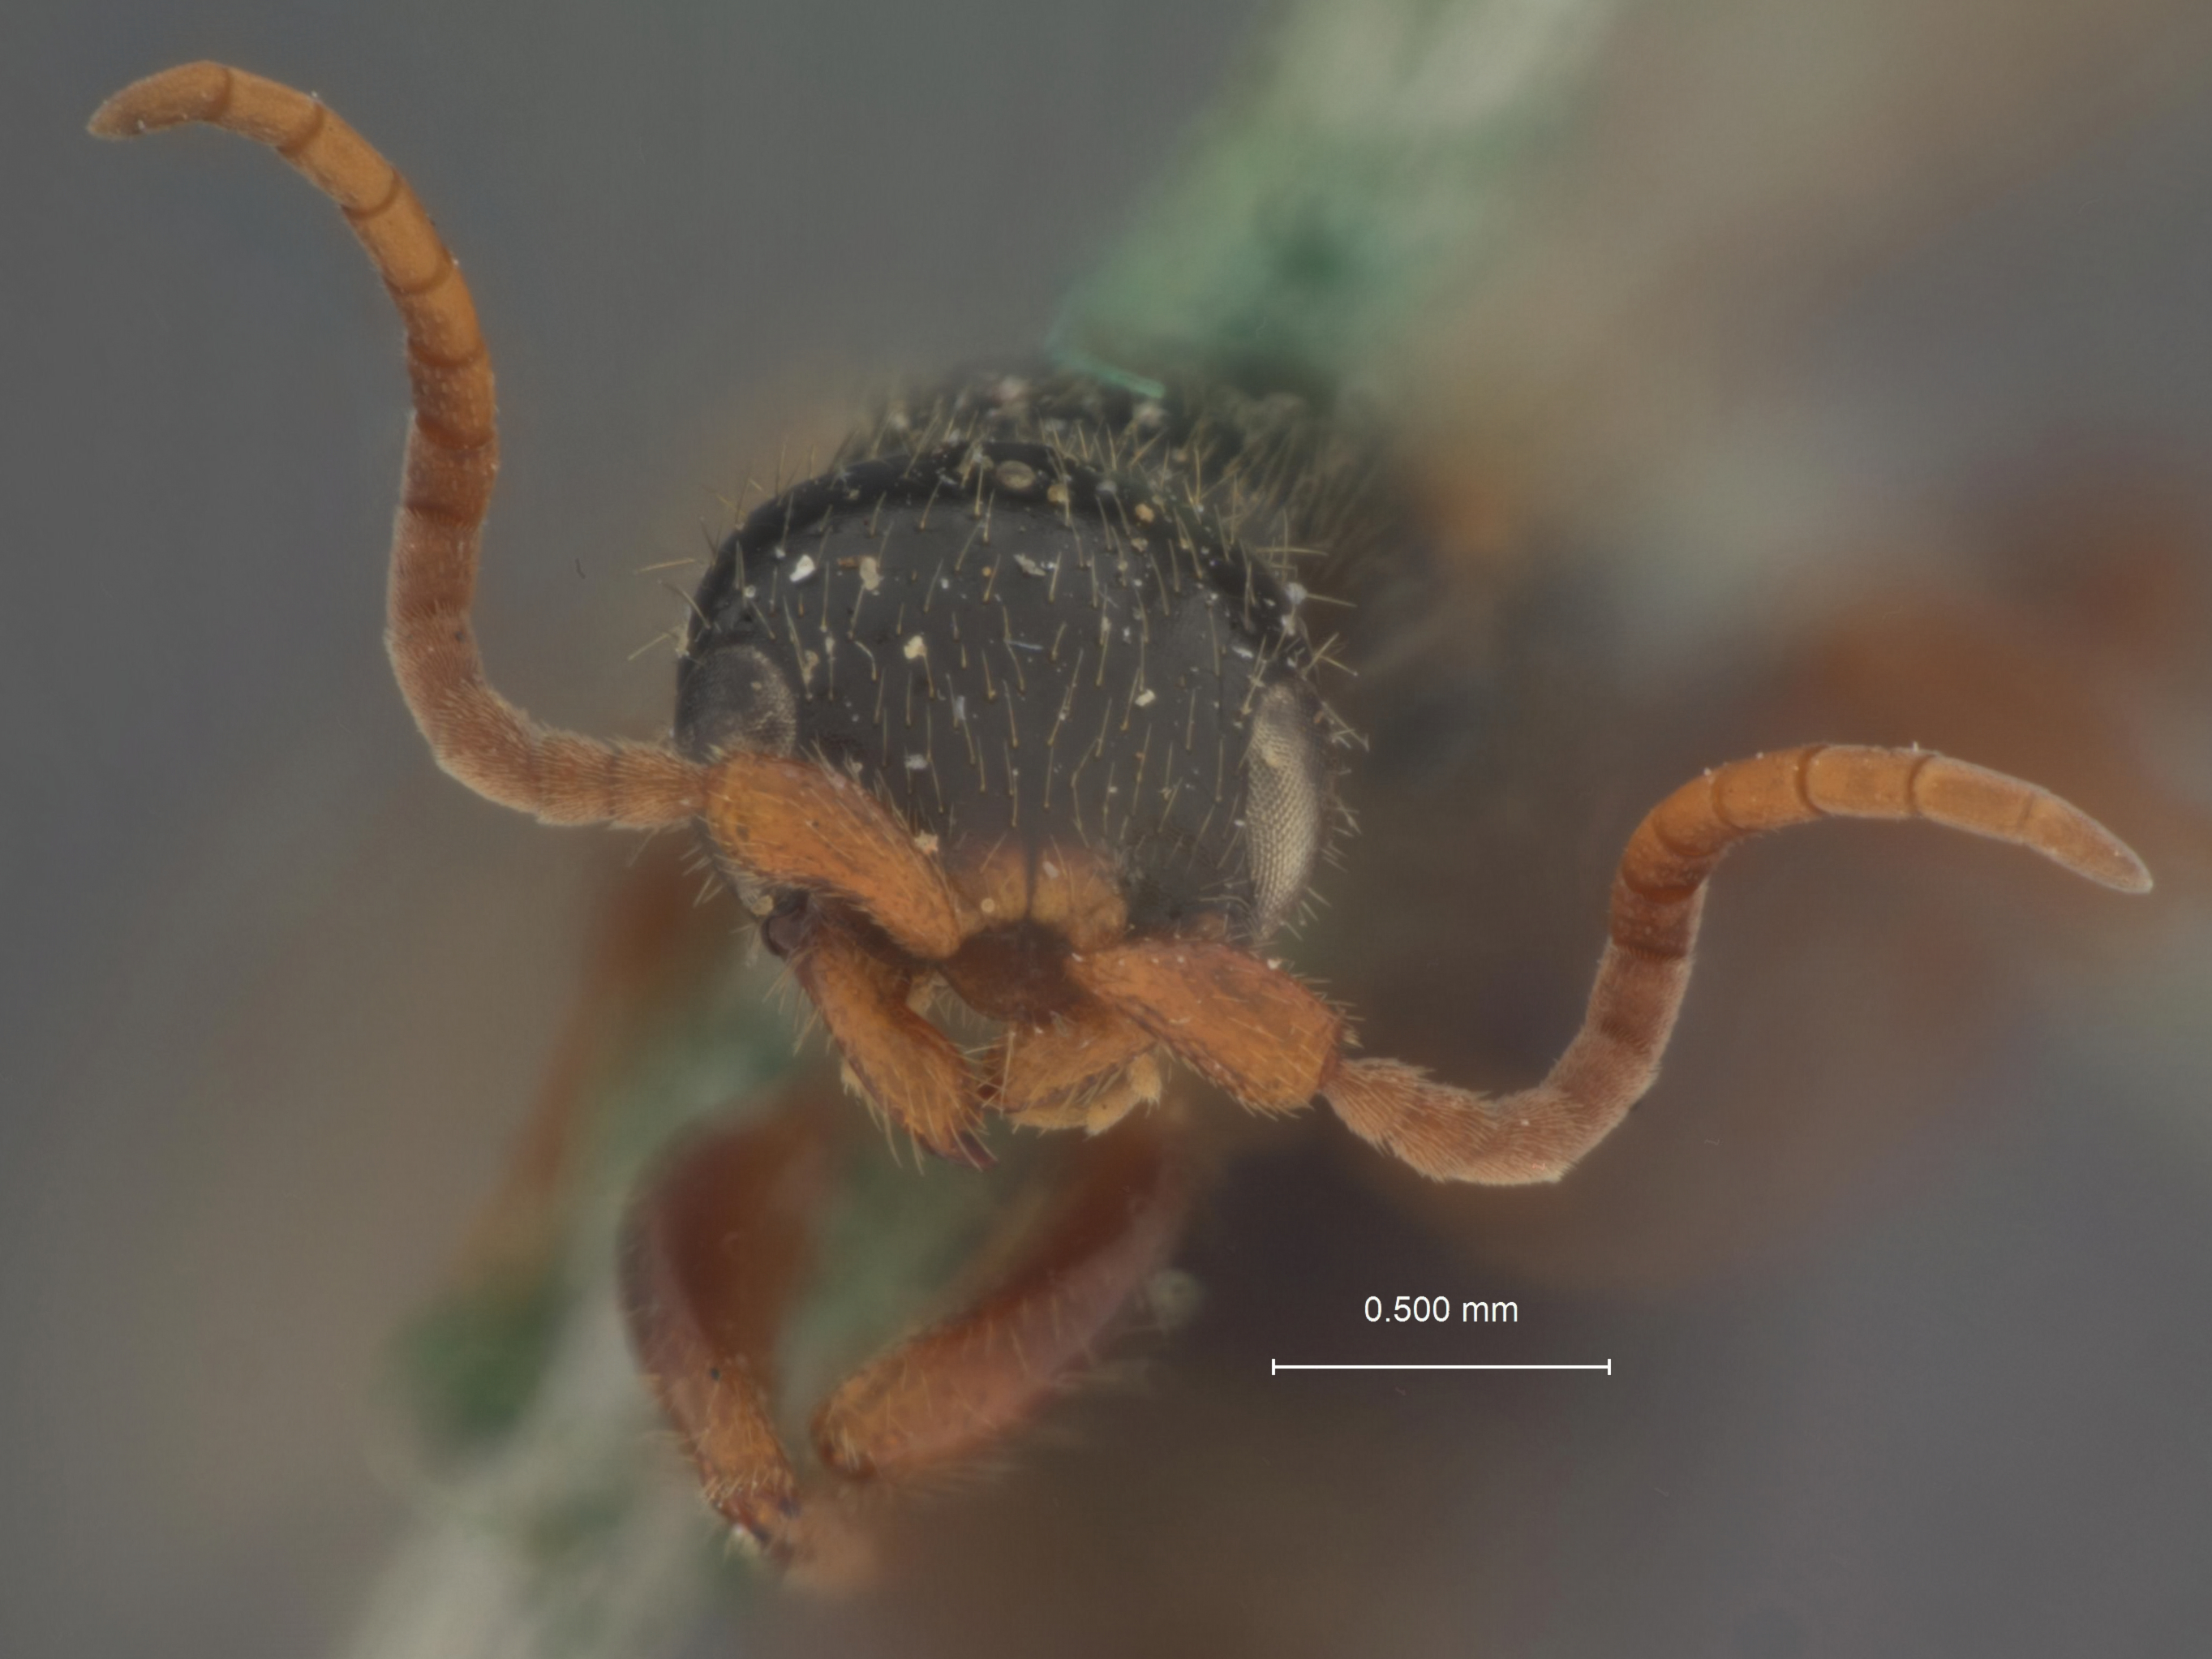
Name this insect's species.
Mesitius nevadensis
